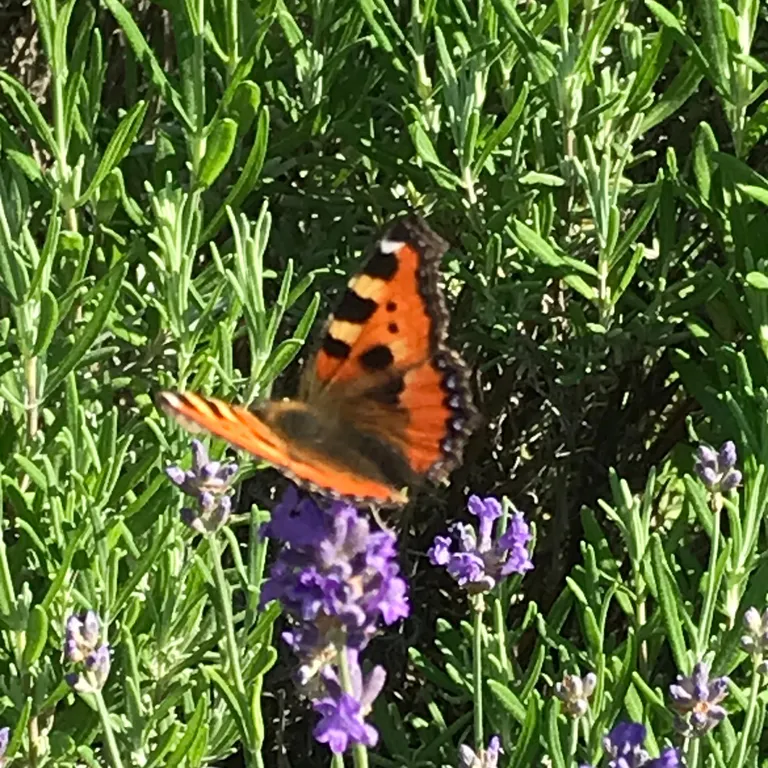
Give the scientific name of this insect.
Aglais urticae
